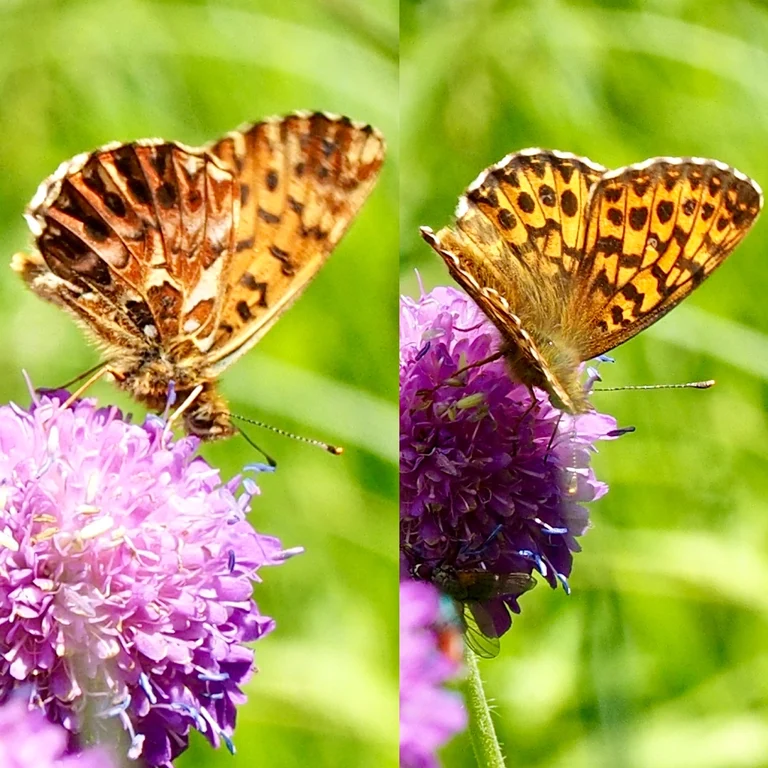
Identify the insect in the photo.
Boloria titania
